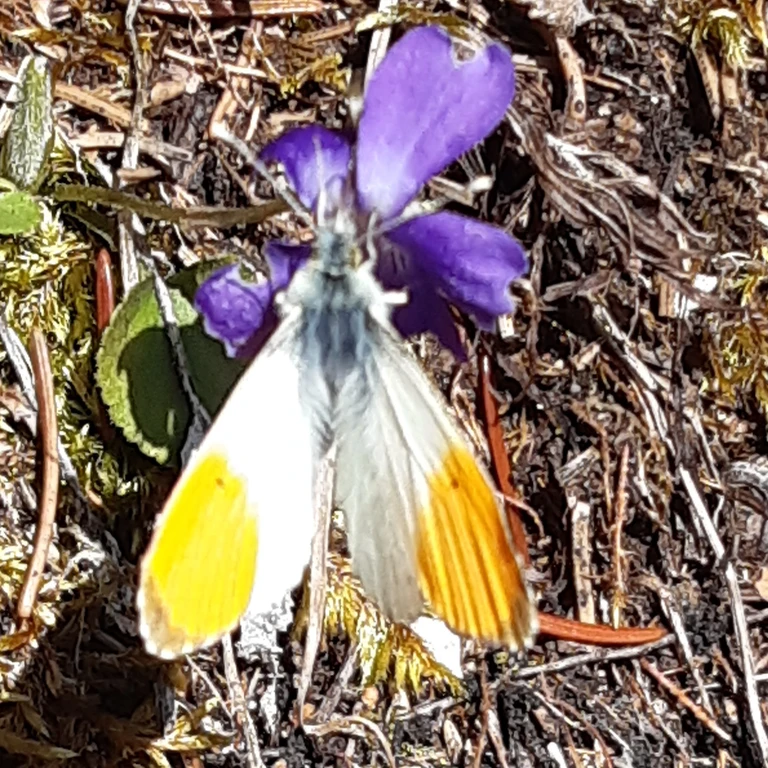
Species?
Anthocharis cardamines
